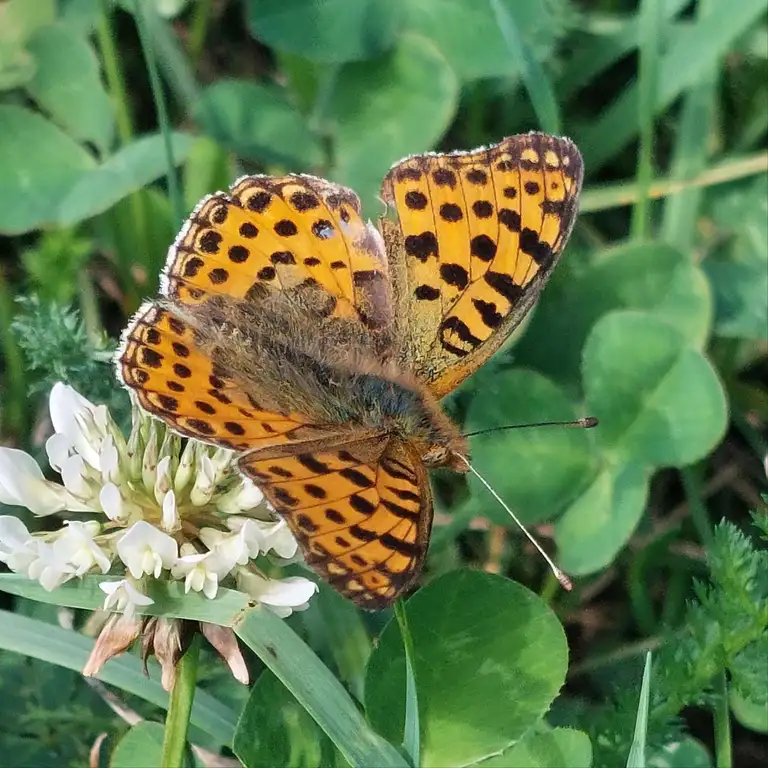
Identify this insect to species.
Issoria lathonia
